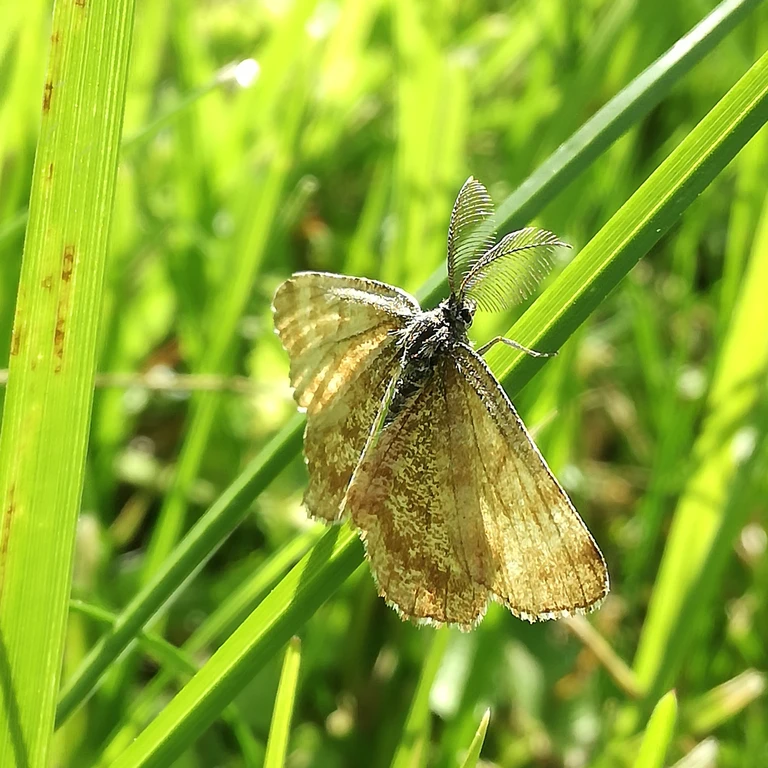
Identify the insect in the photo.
Ematurga atomaria
